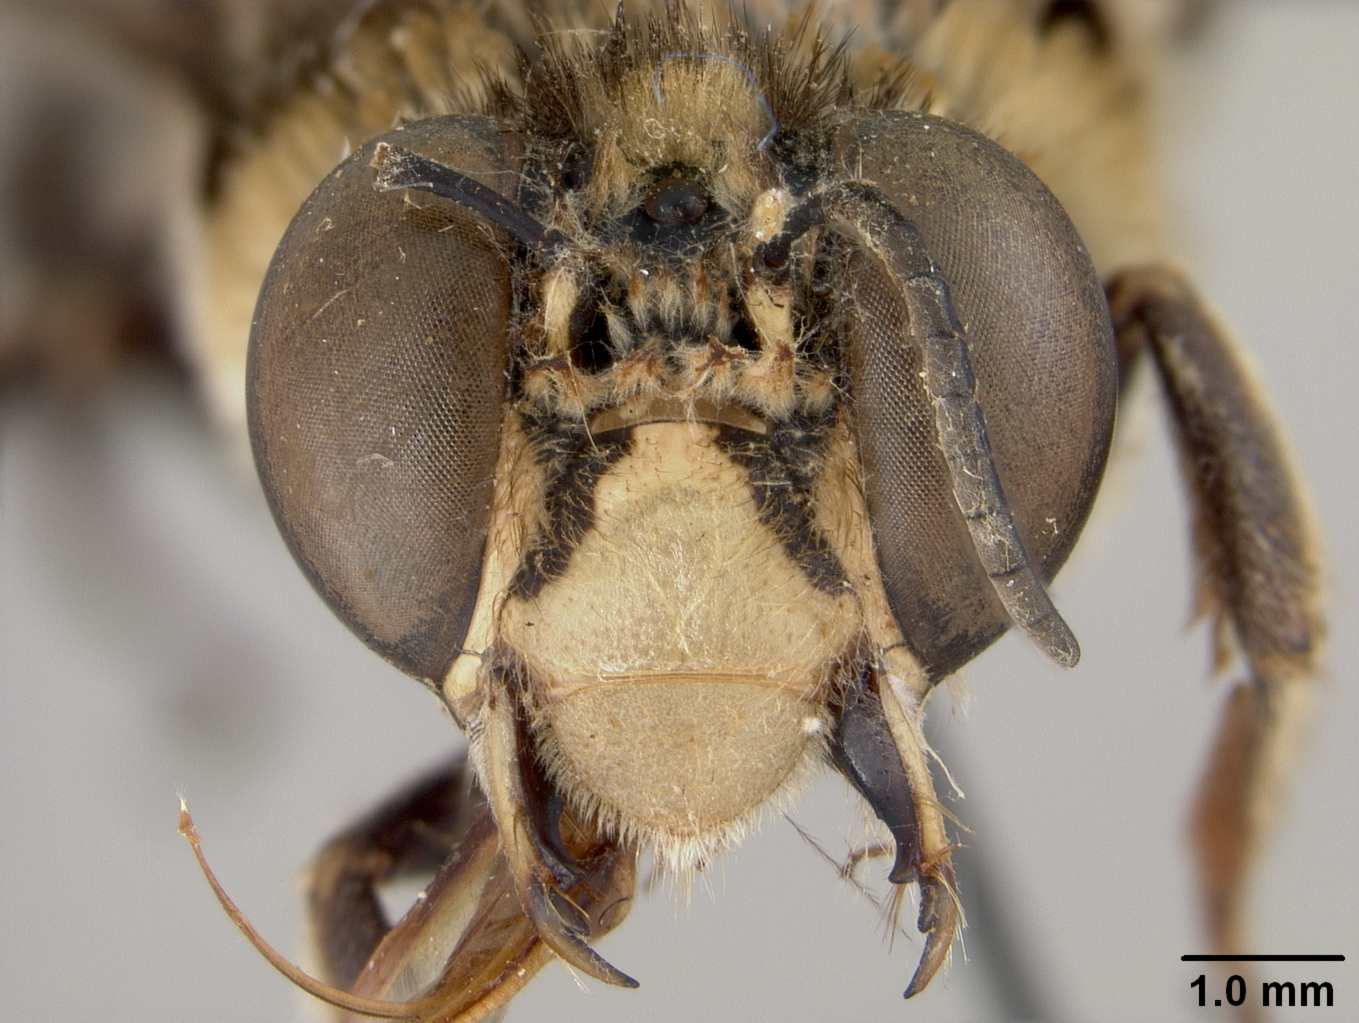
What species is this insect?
Centris disclusa
